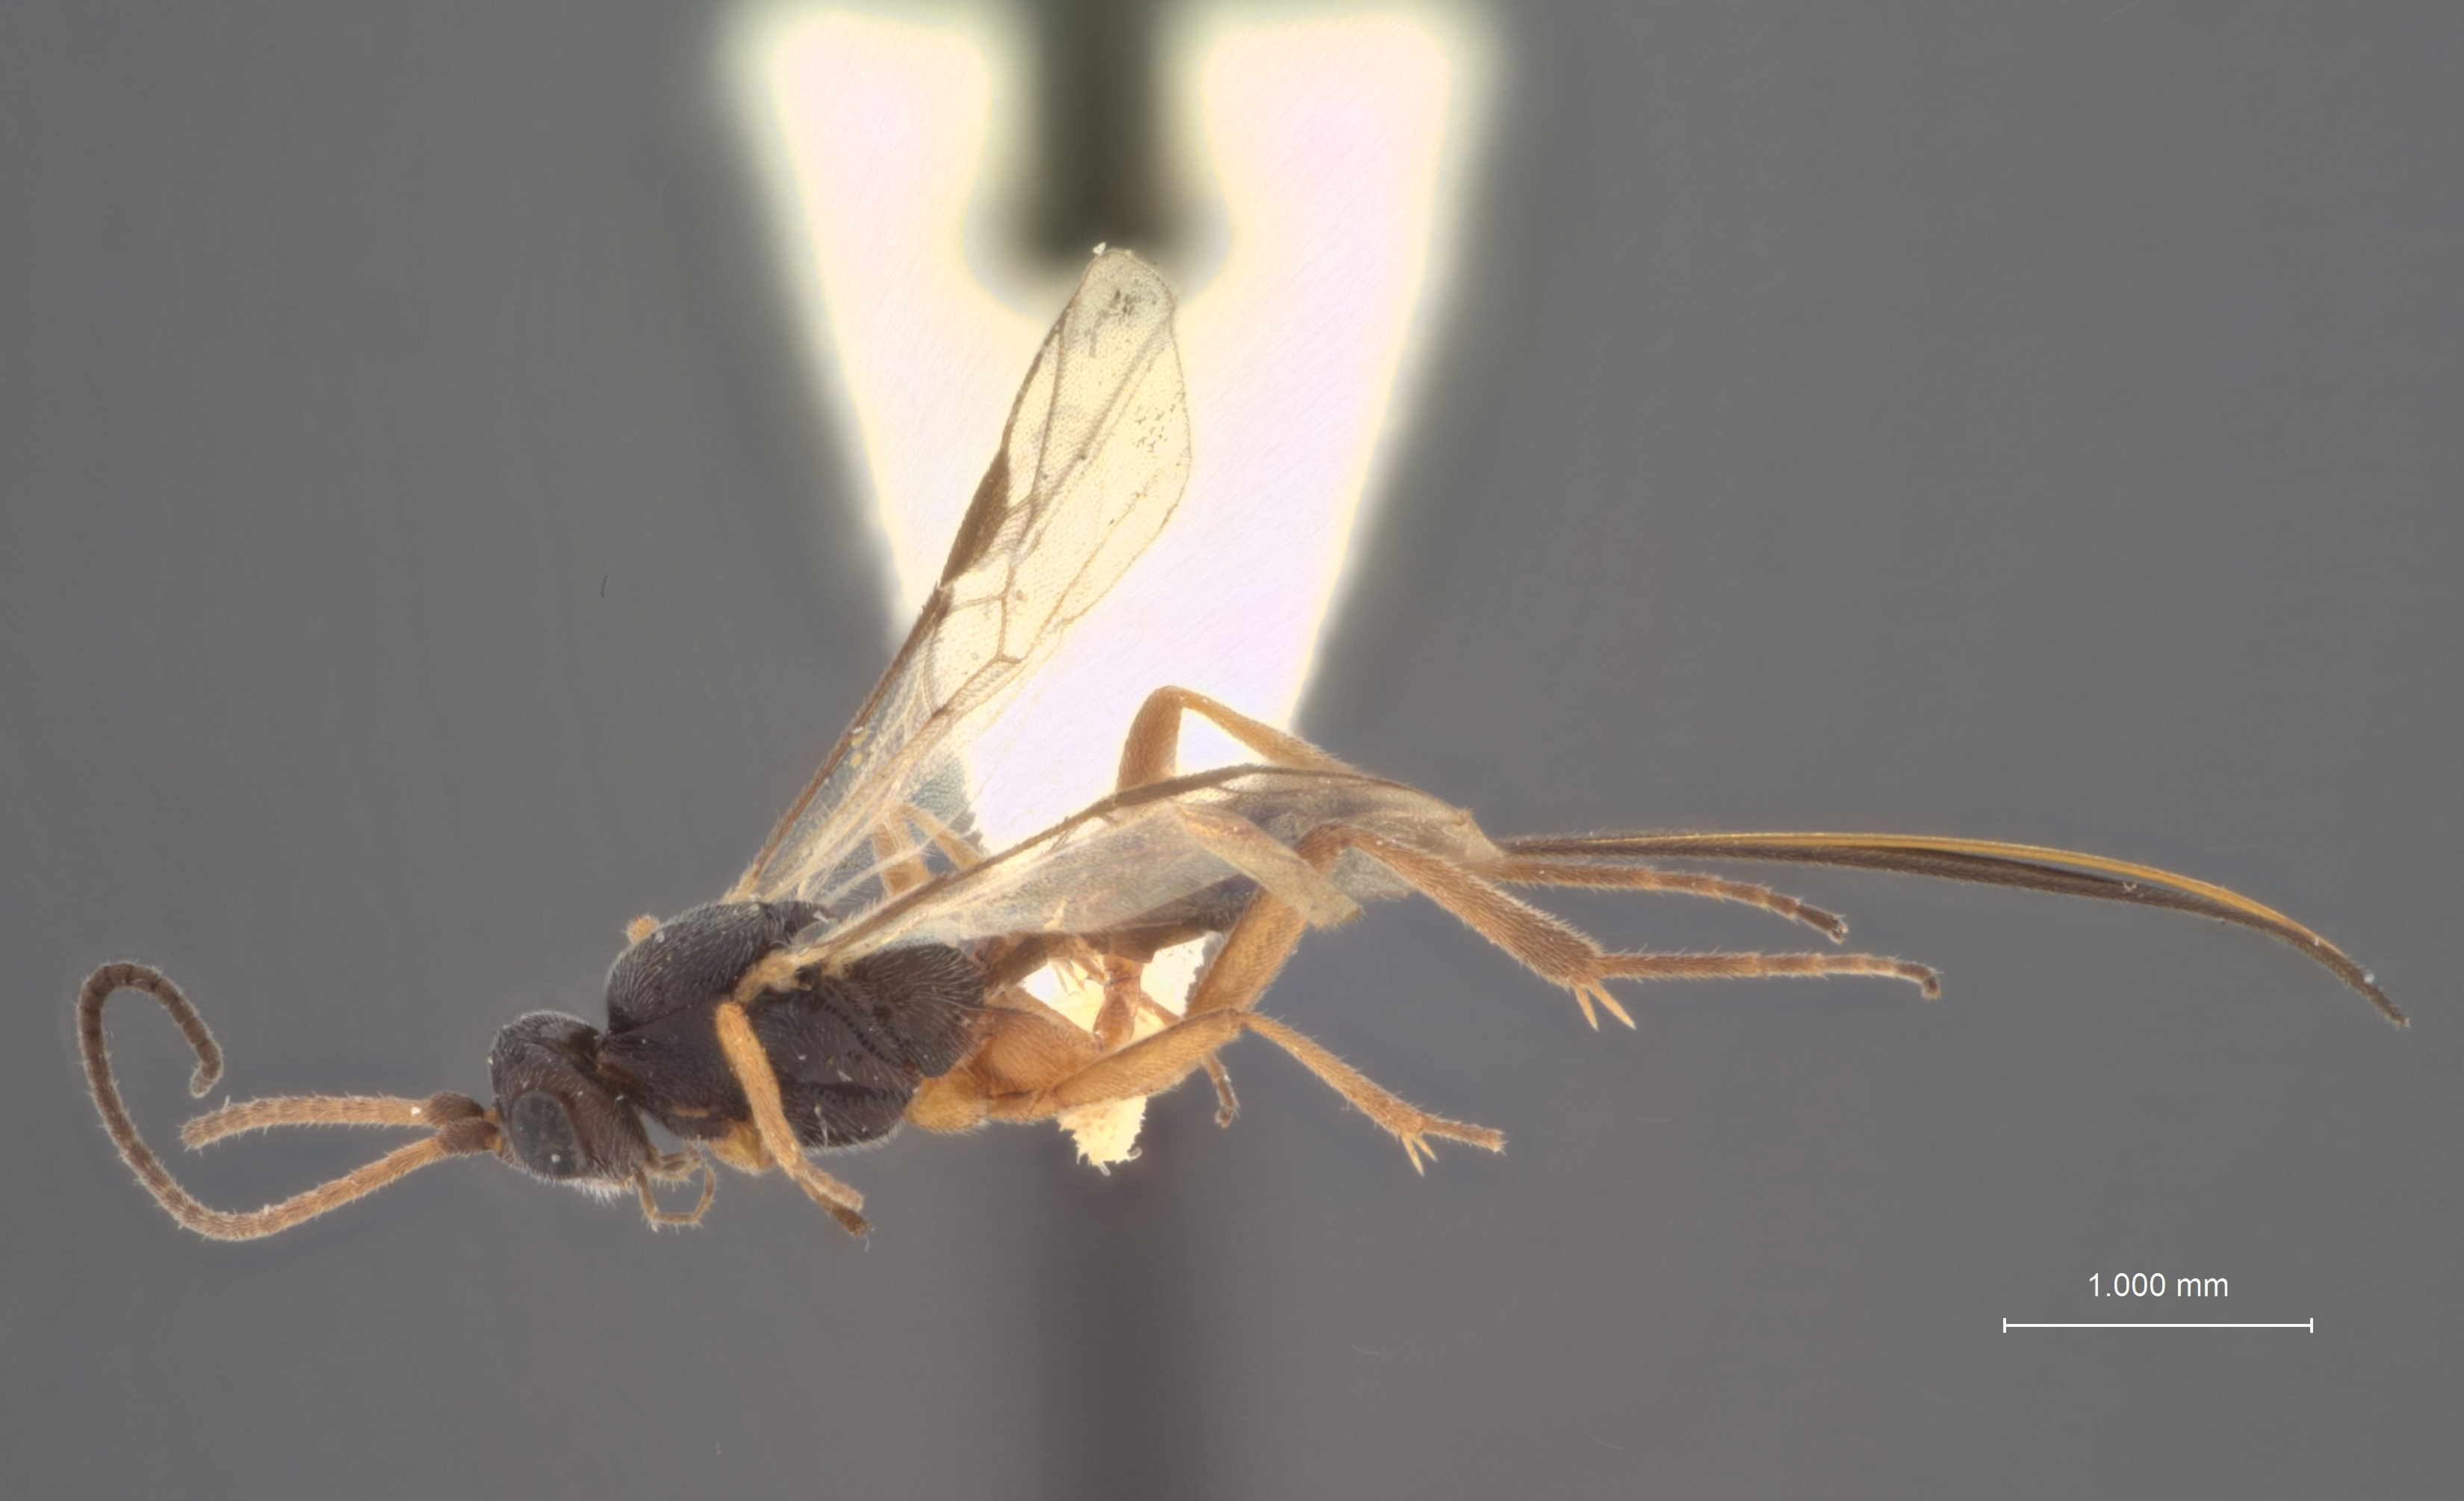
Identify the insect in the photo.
Orgilus rasilis
